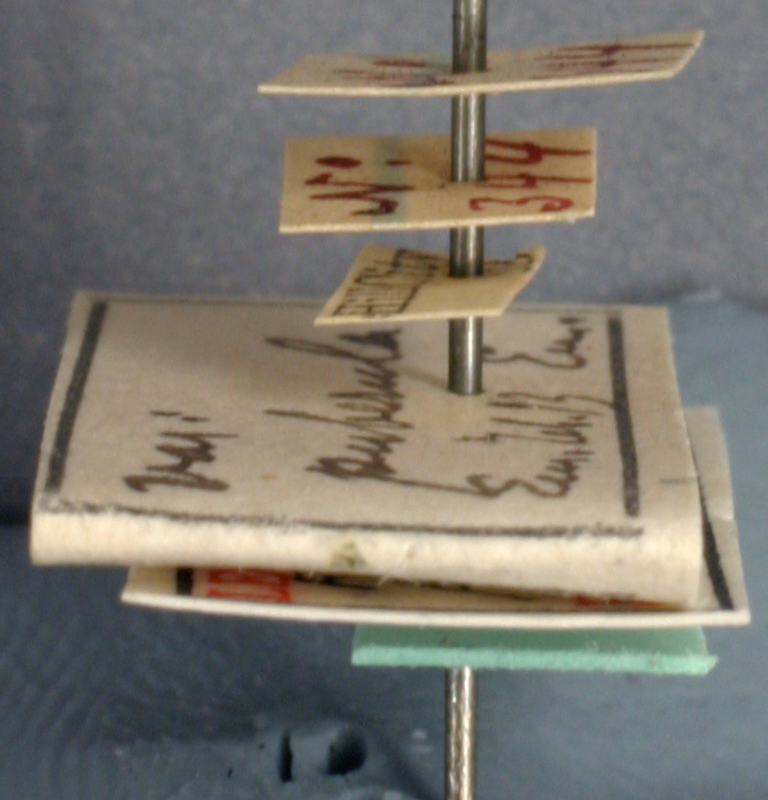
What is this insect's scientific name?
Formica sanguinea
